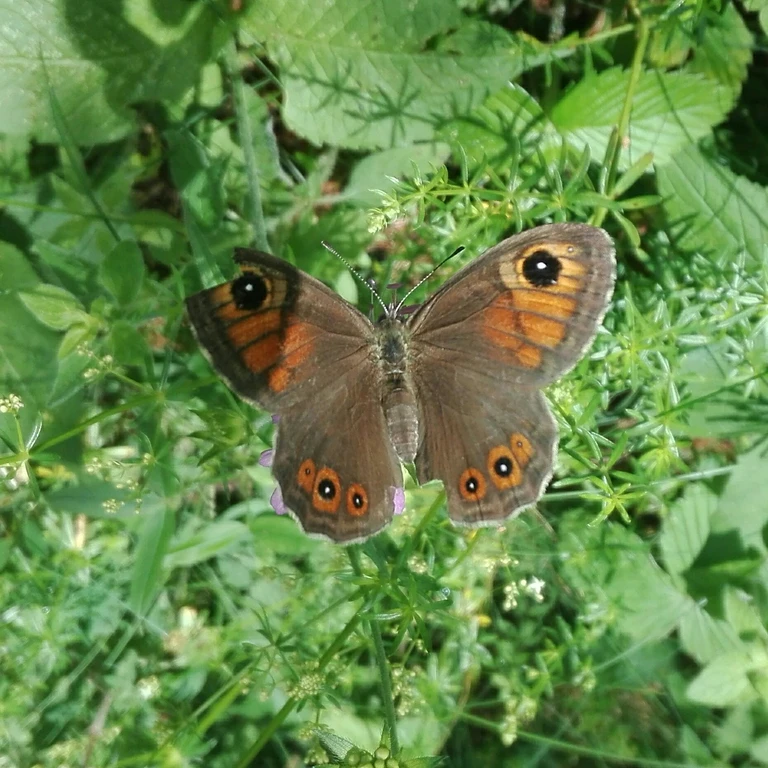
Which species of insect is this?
Lasiommata maera (also Pararge maera)
